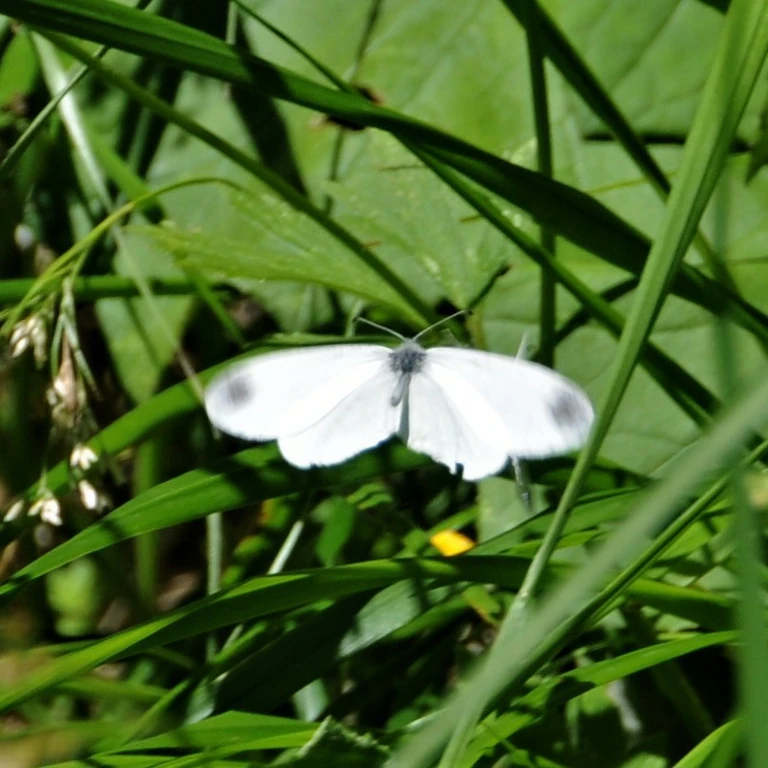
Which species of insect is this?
Leptidea sinapis/juvernica
